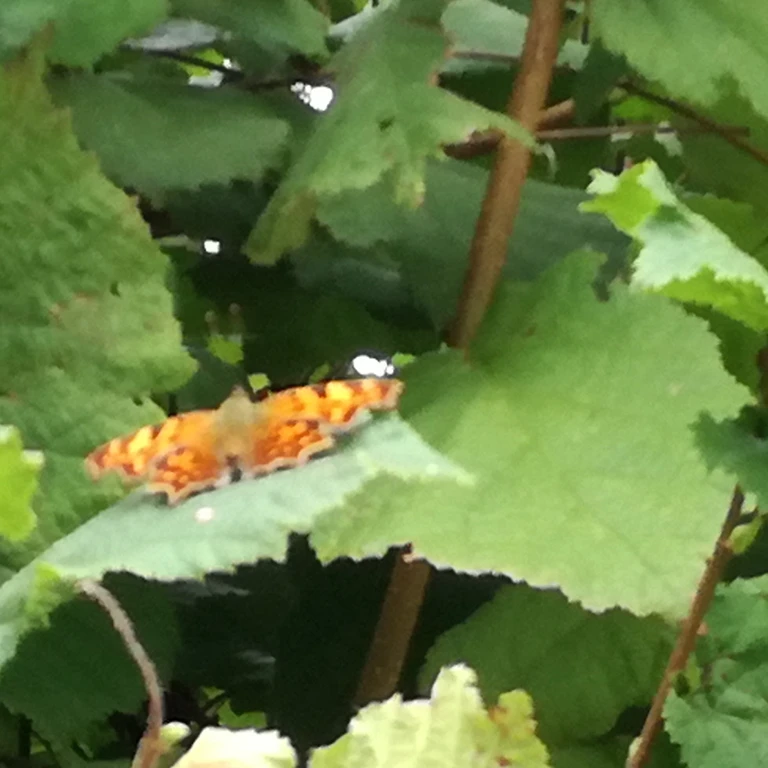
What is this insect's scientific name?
Polygonia c-album
